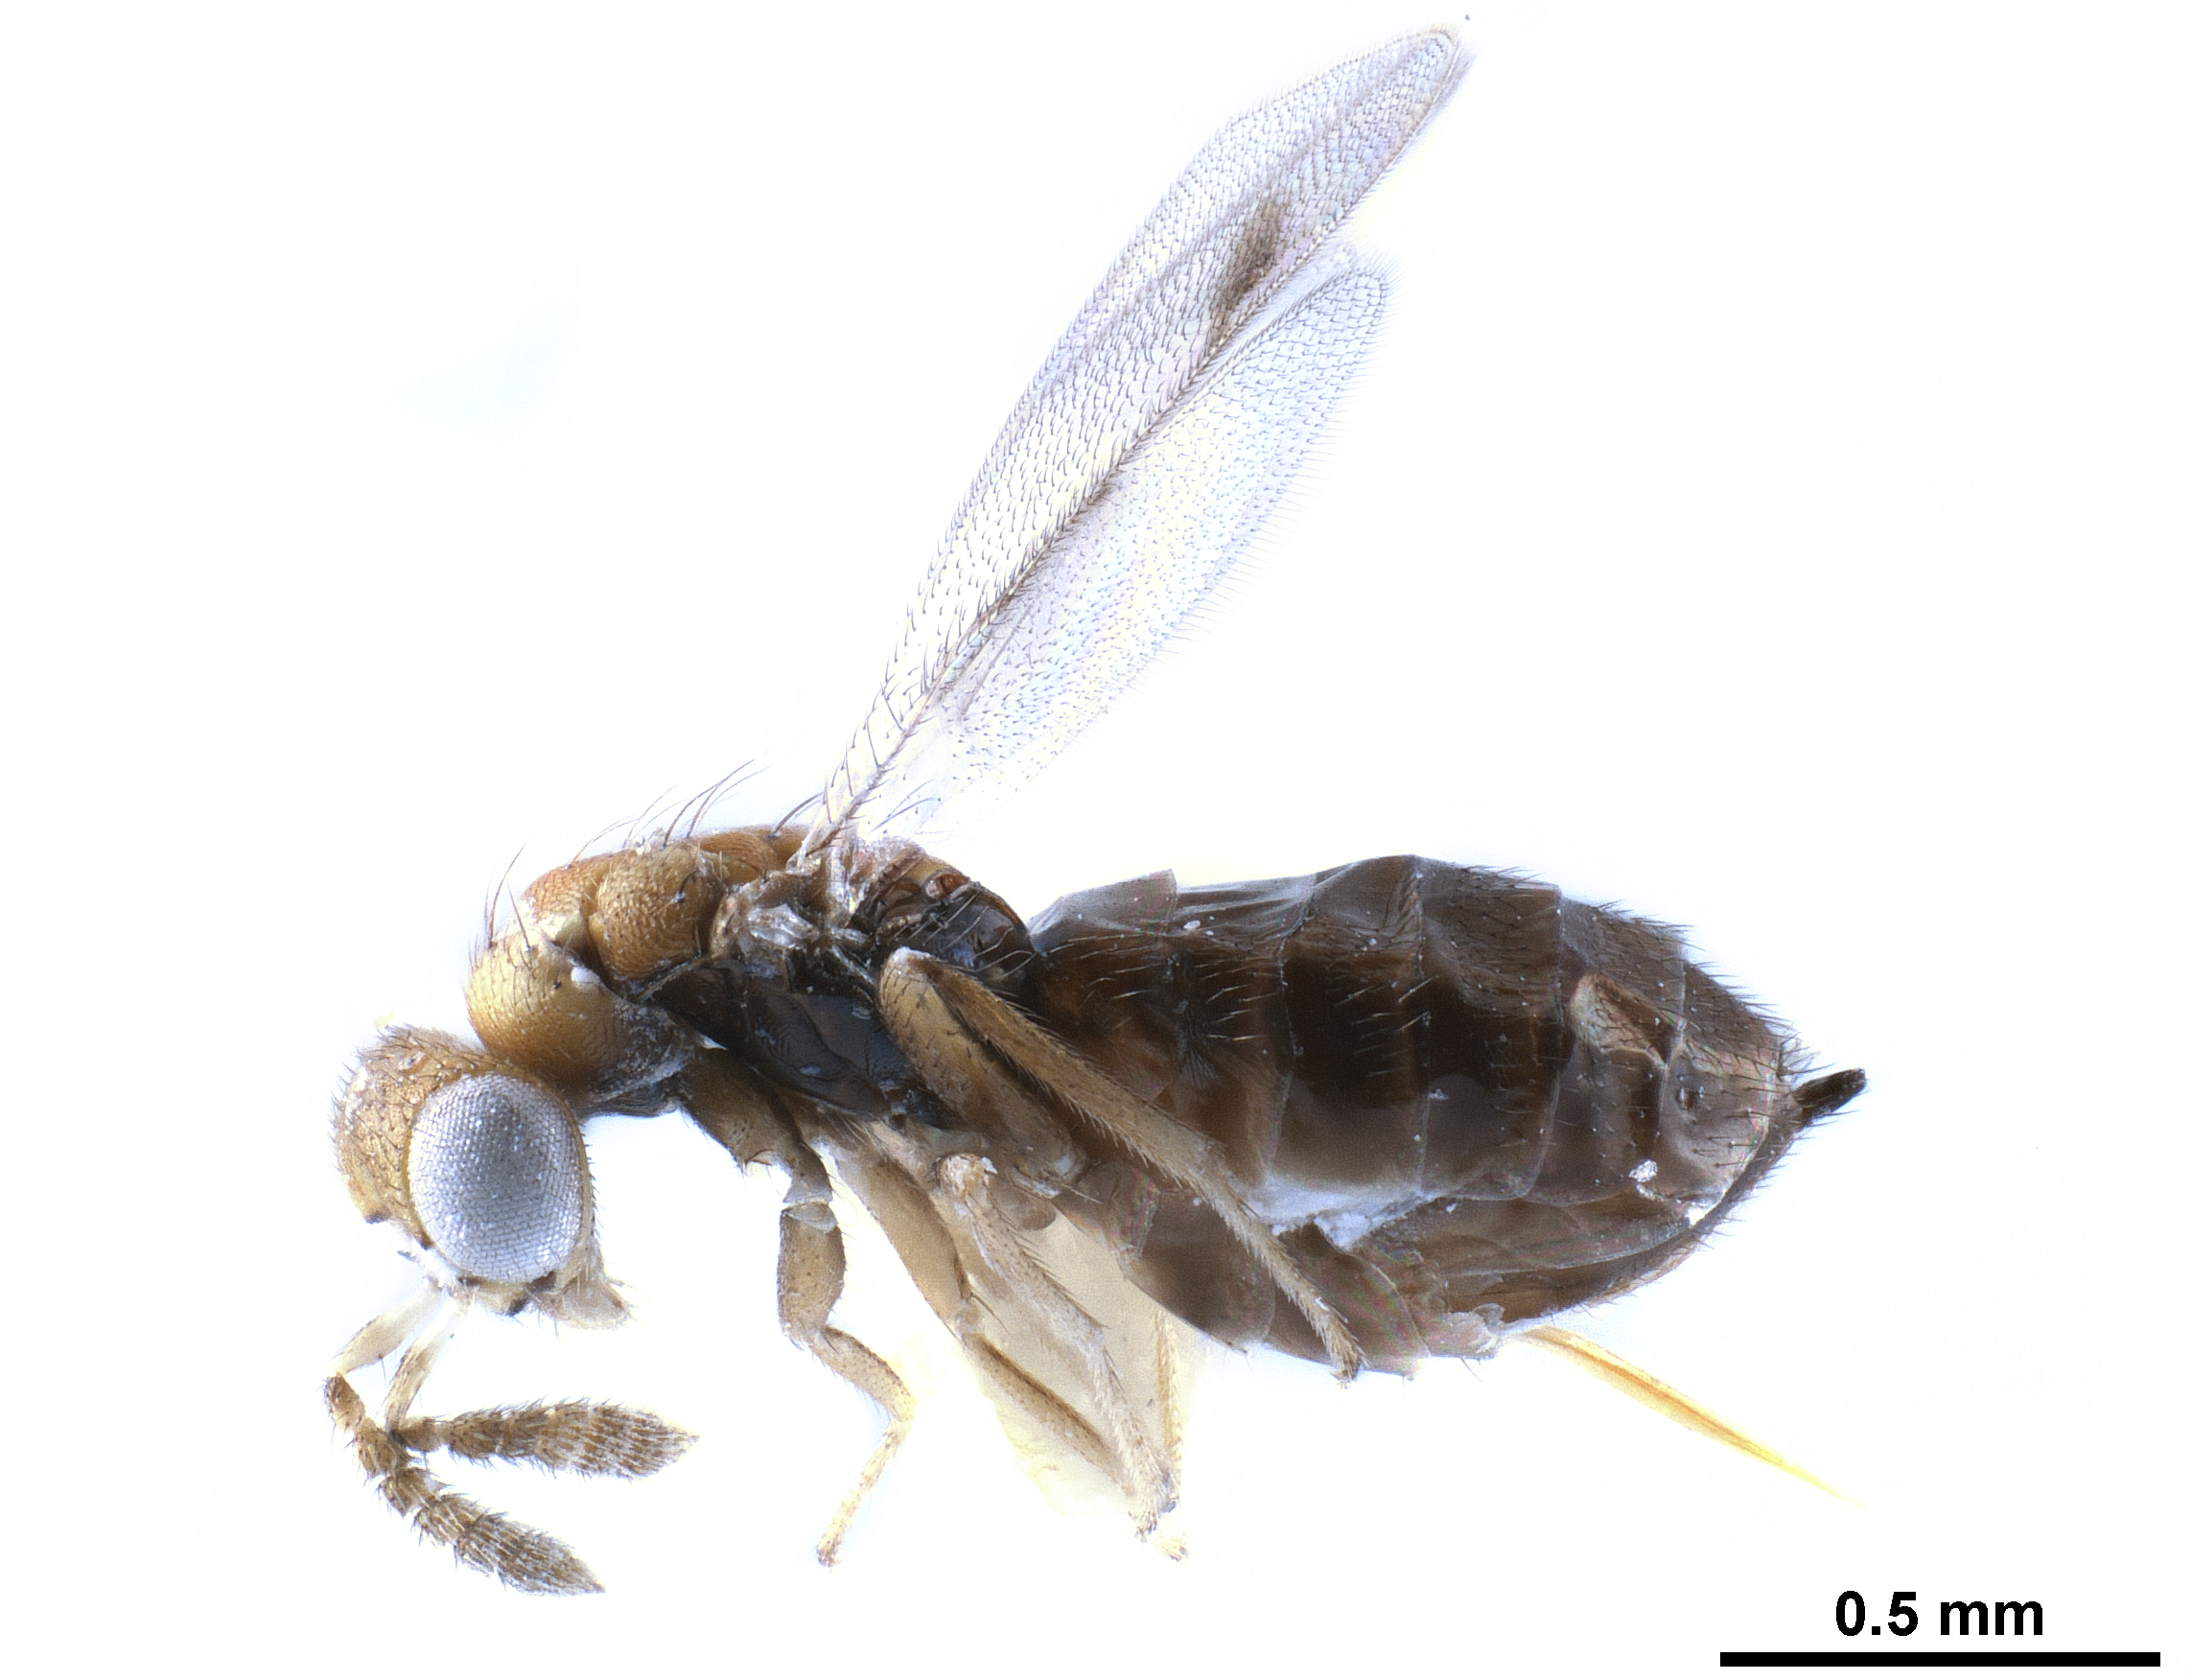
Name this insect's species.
Paraolinx typica
